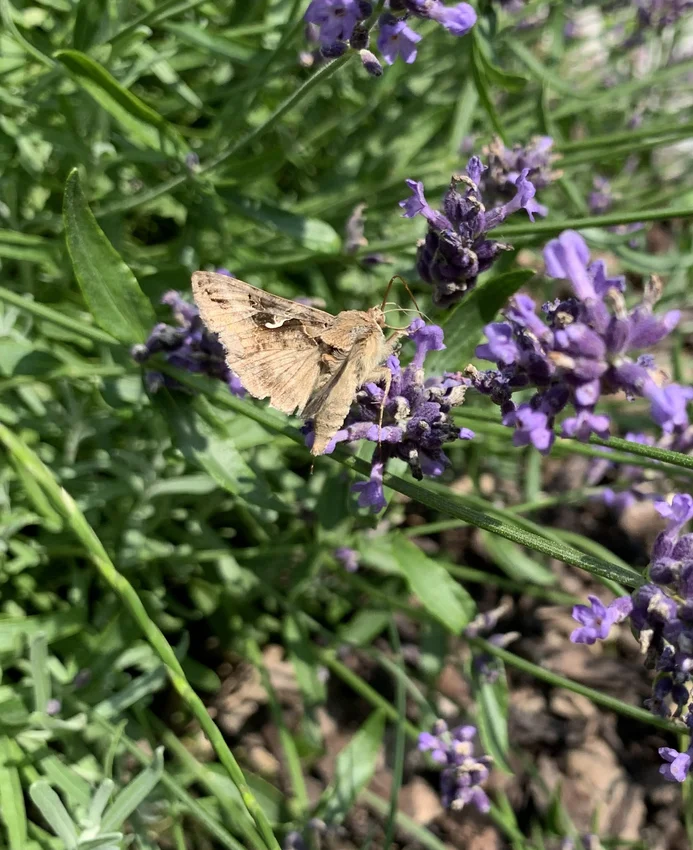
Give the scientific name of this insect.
Autographa gamma
